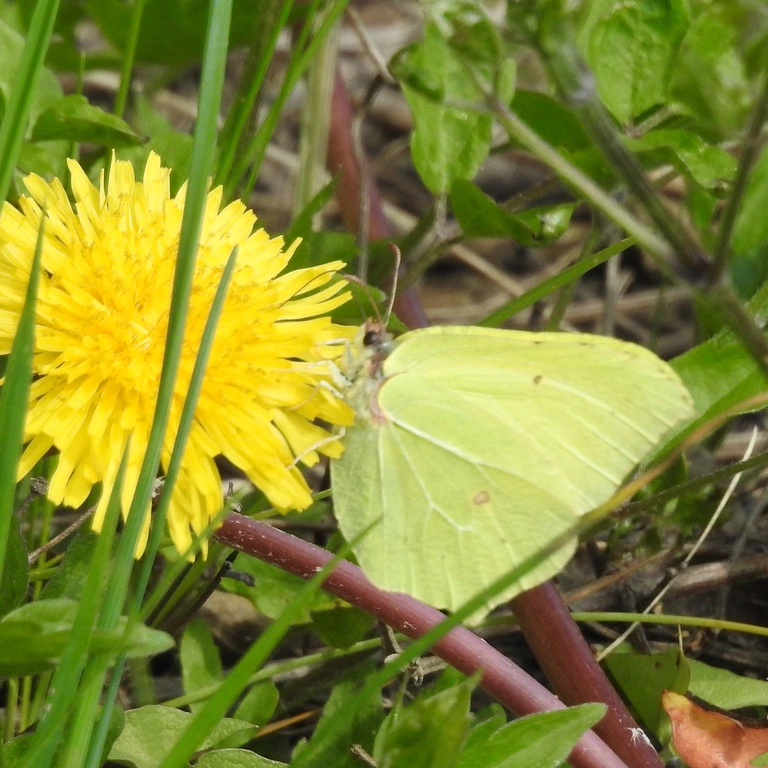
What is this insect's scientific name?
Gonepteryx rhamni
